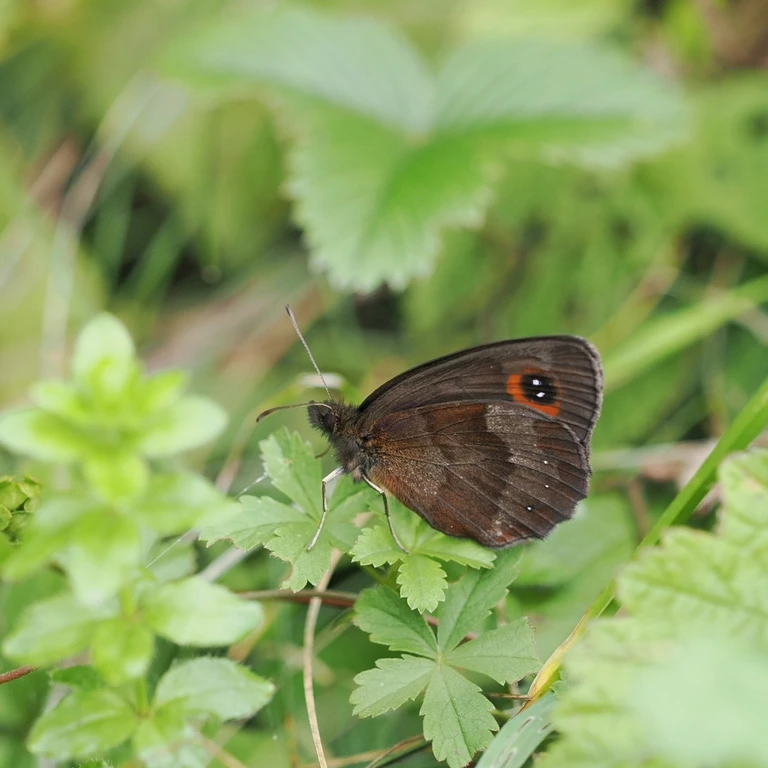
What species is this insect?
Erebia aethiops
